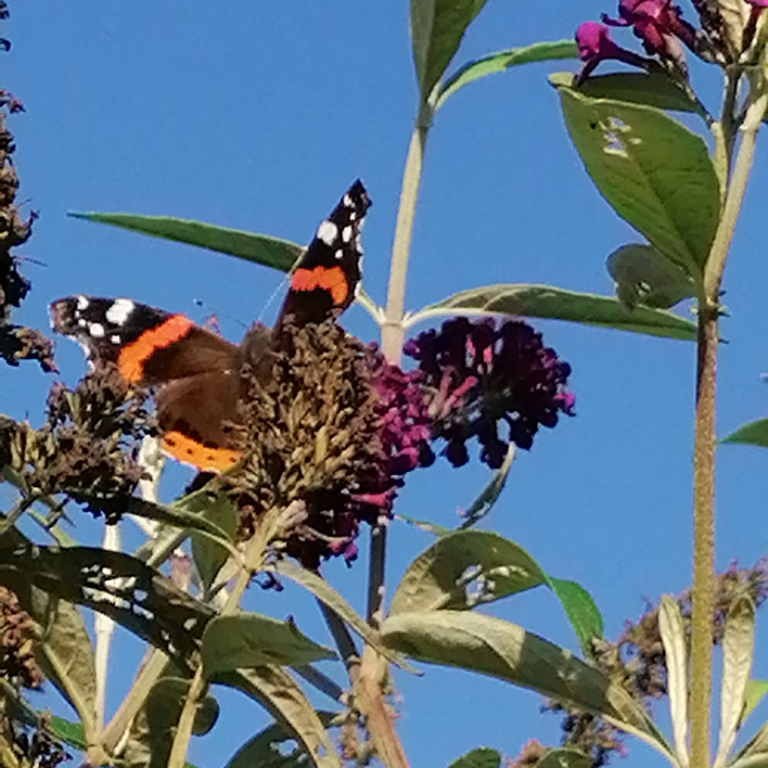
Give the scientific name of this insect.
Vanessa atalanta
